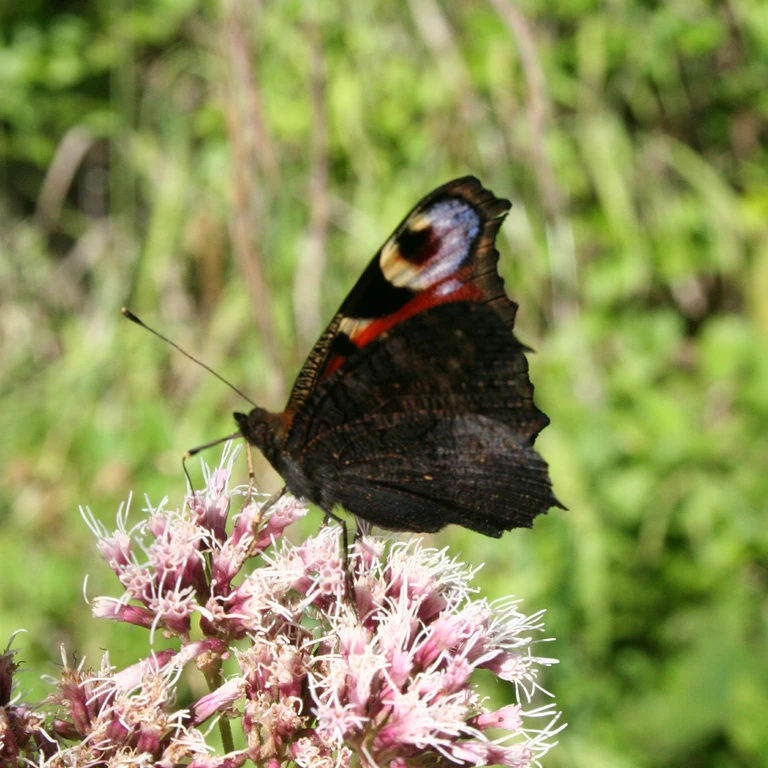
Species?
Aglais io
